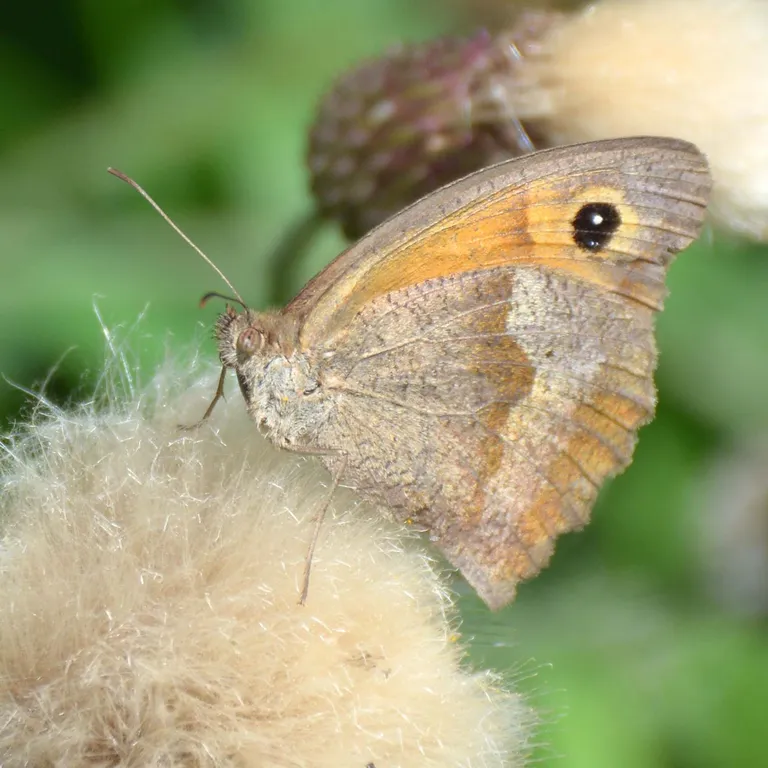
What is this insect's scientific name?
Maniola jurtina
